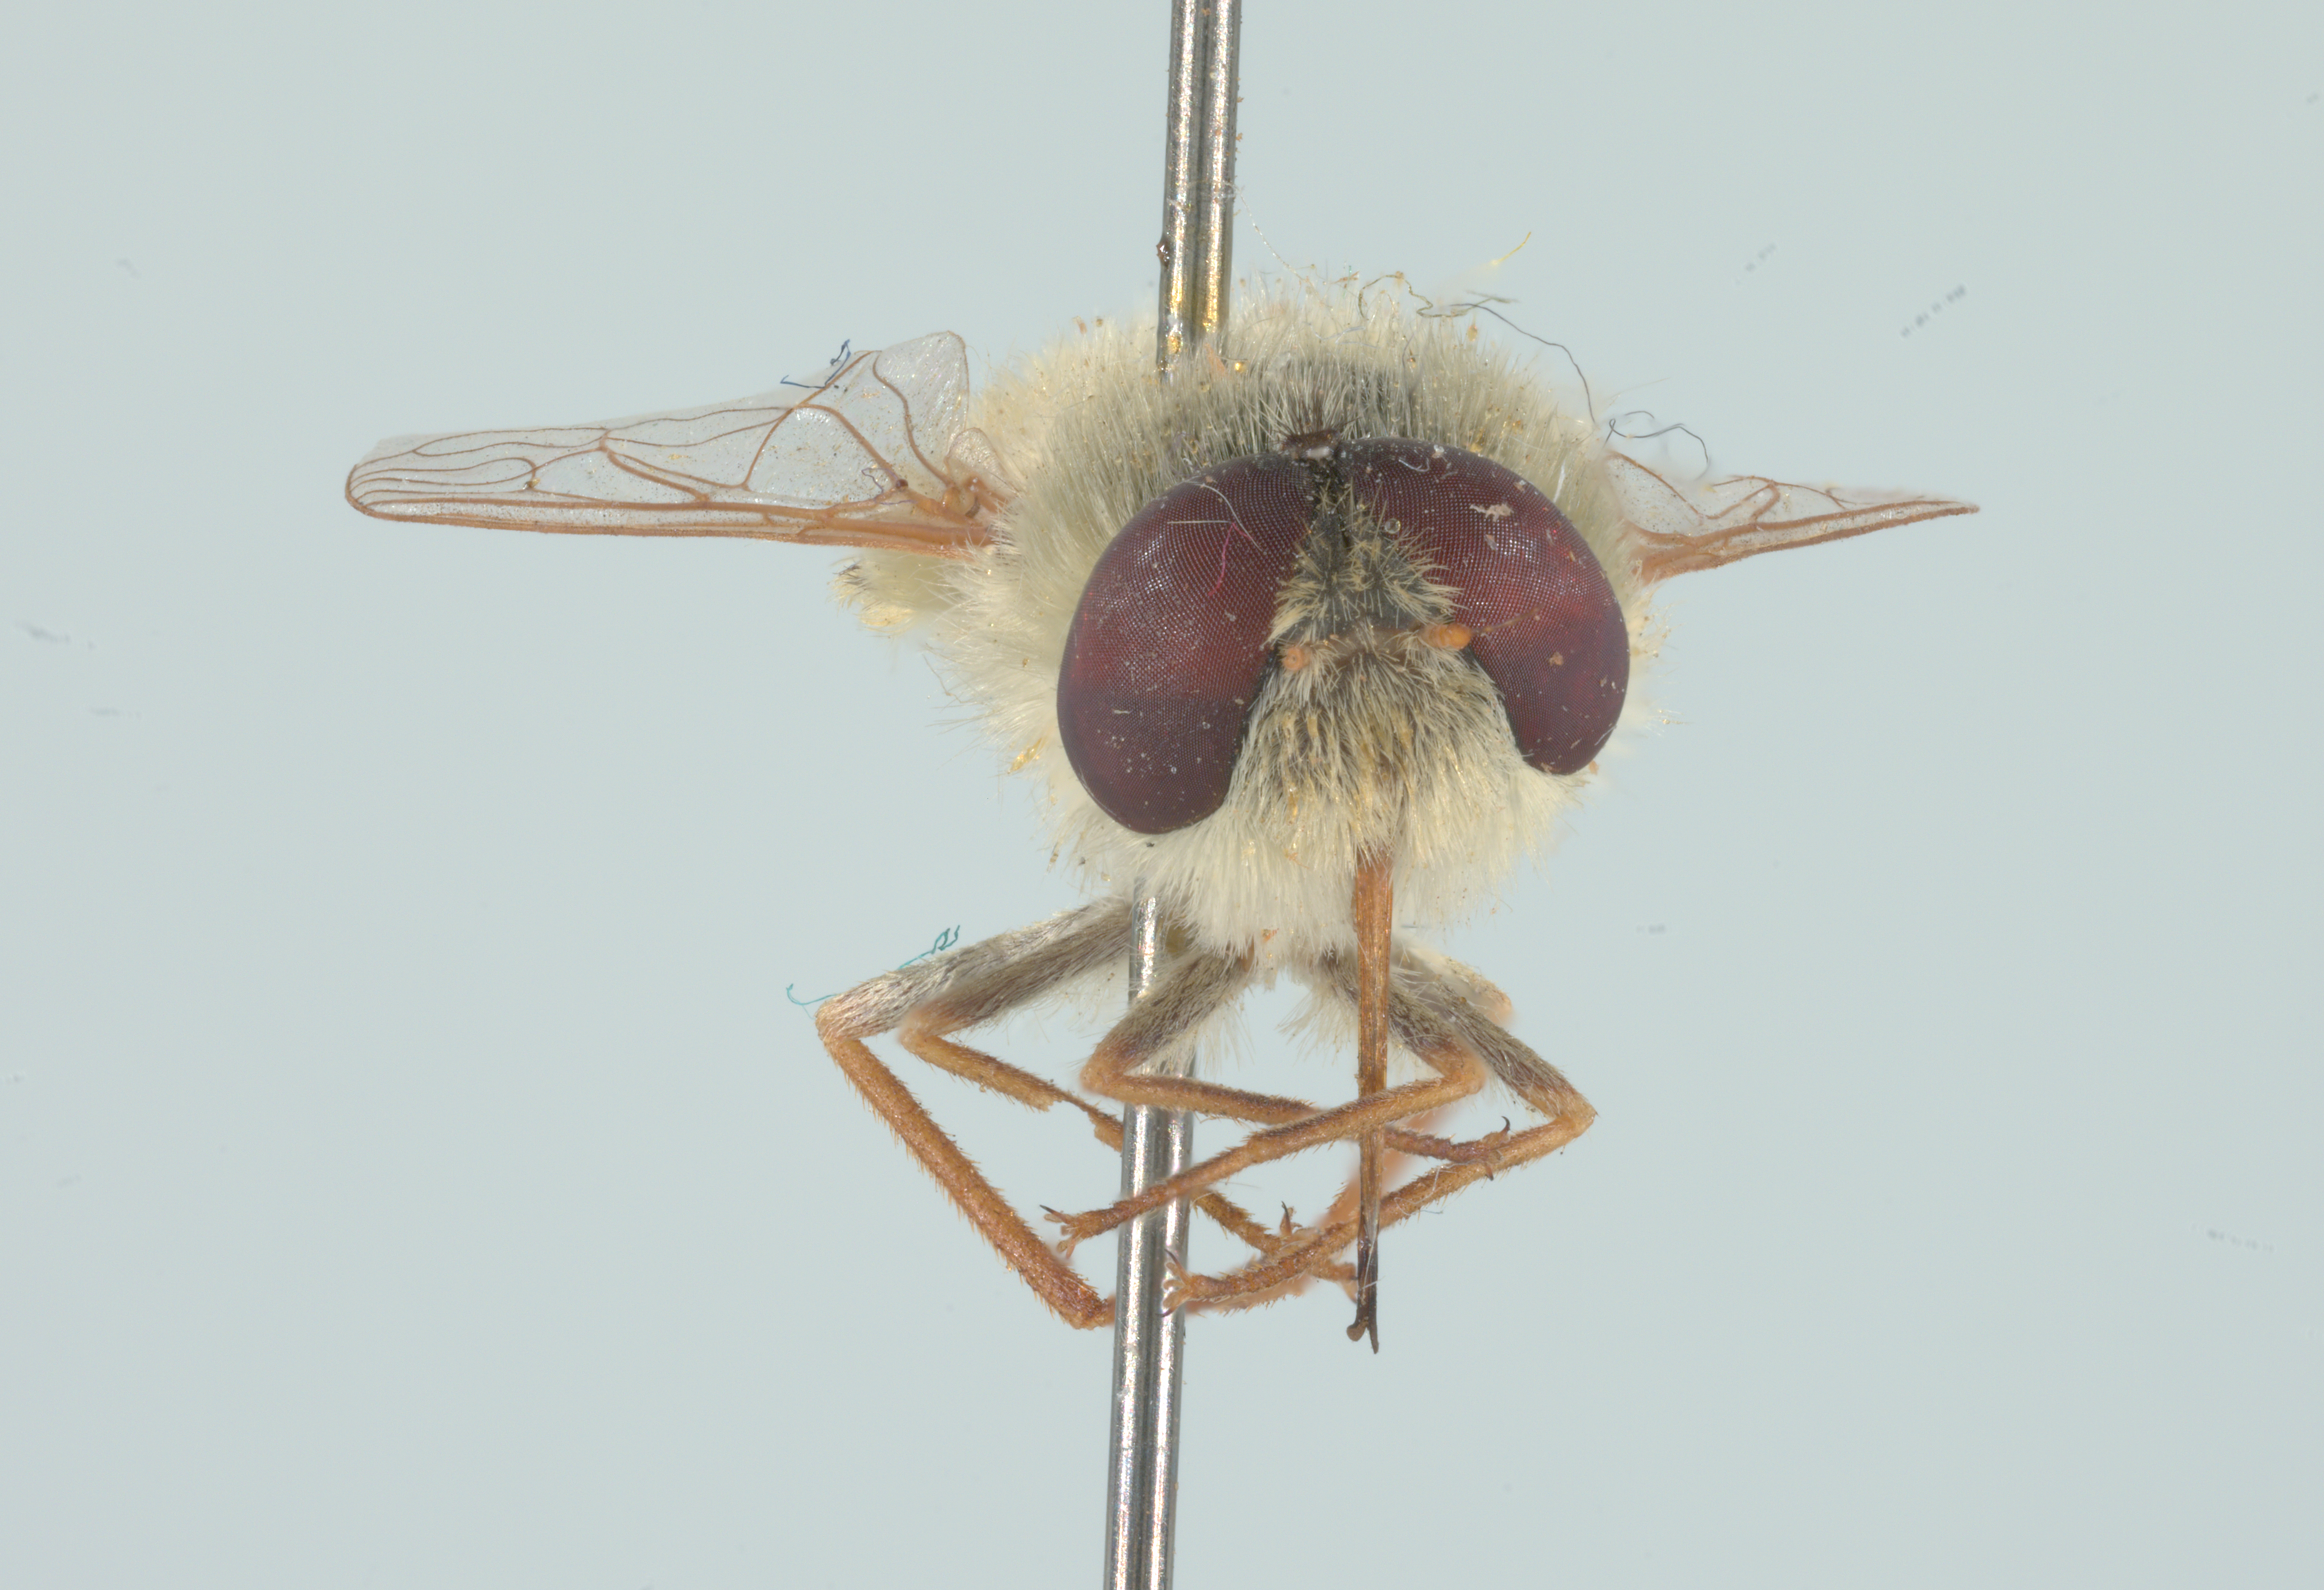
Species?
Neorhynchocephalus sackenii
